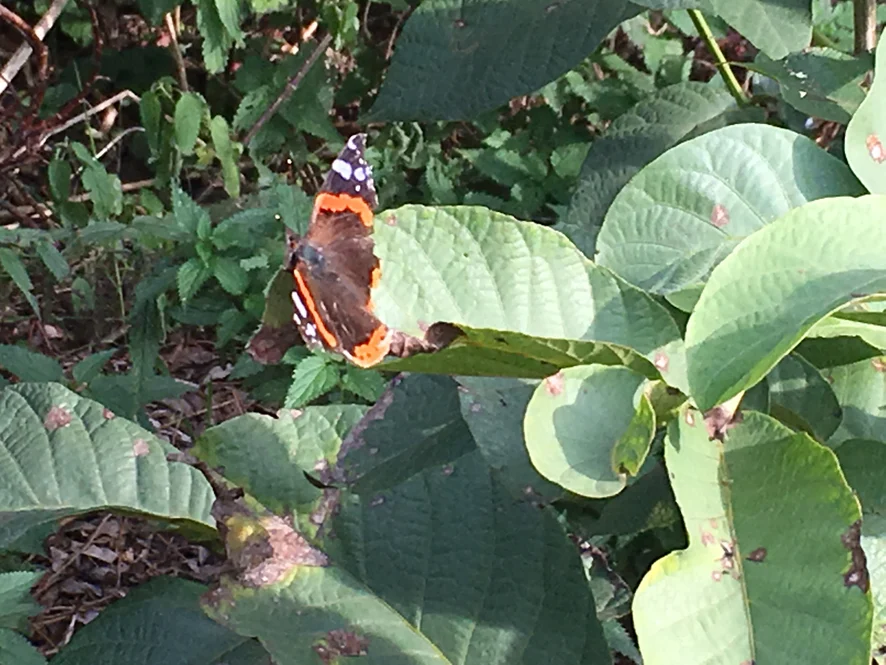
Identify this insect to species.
Vanessa atalanta
